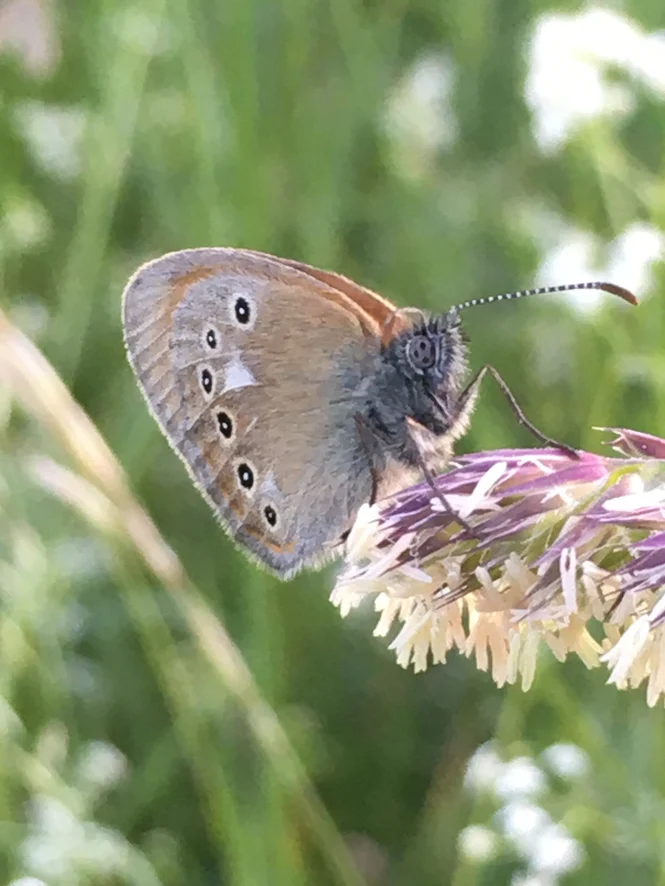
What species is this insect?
Coenonympha glycerion (also Coenonympha iphis)
